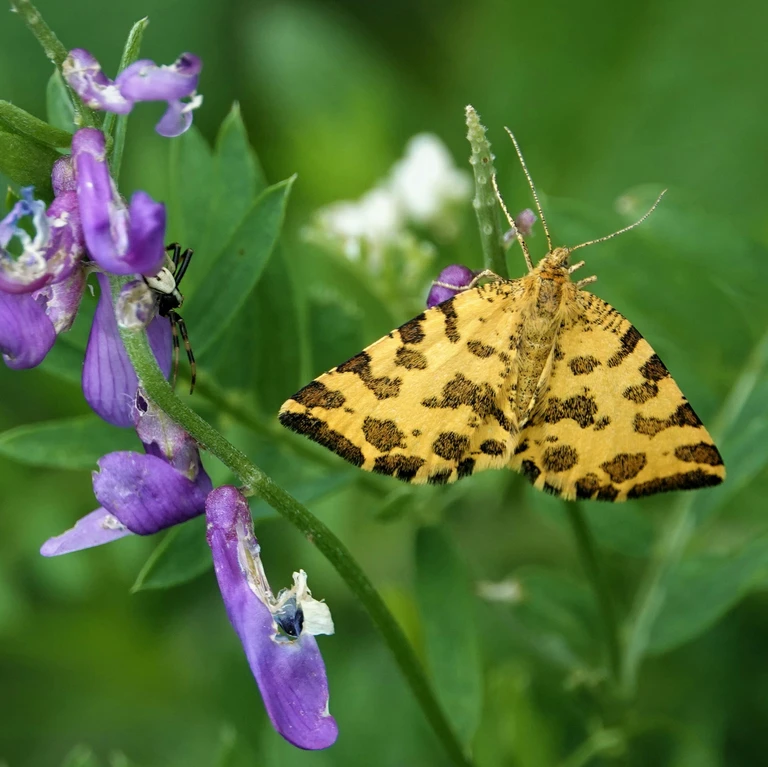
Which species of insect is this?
Pseudopanthera macularia
